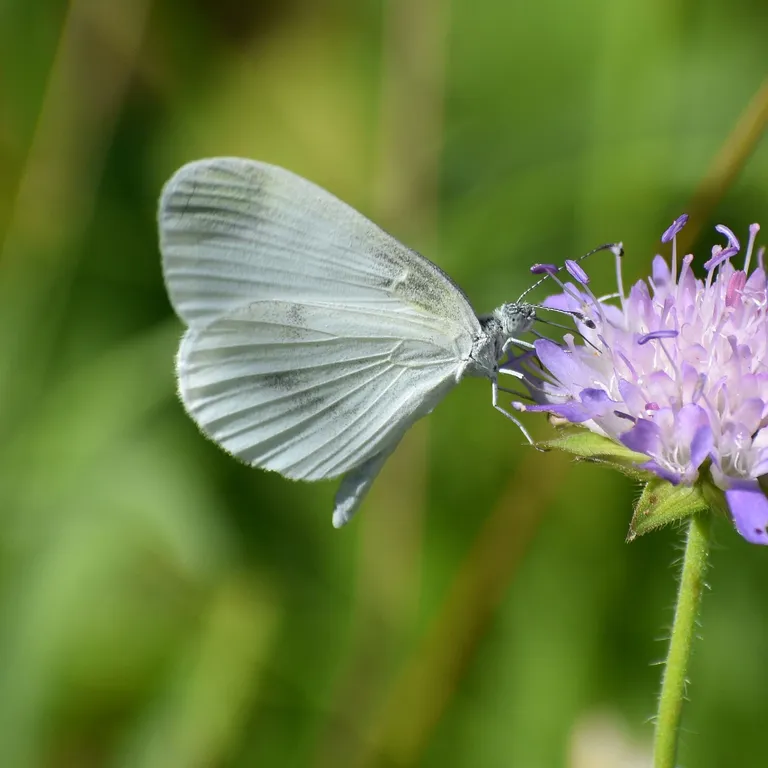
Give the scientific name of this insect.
Leptidea sinapis/juvernica
